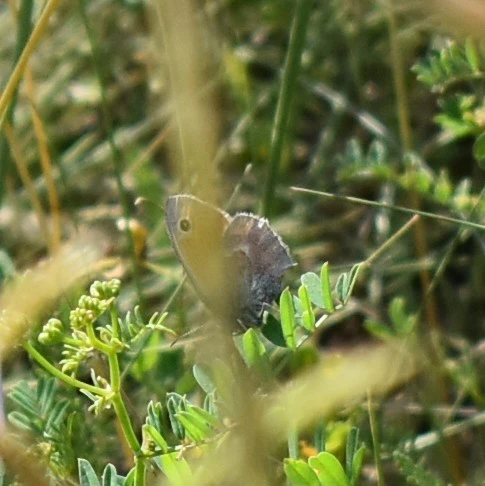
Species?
Coenonympha pamphilus
